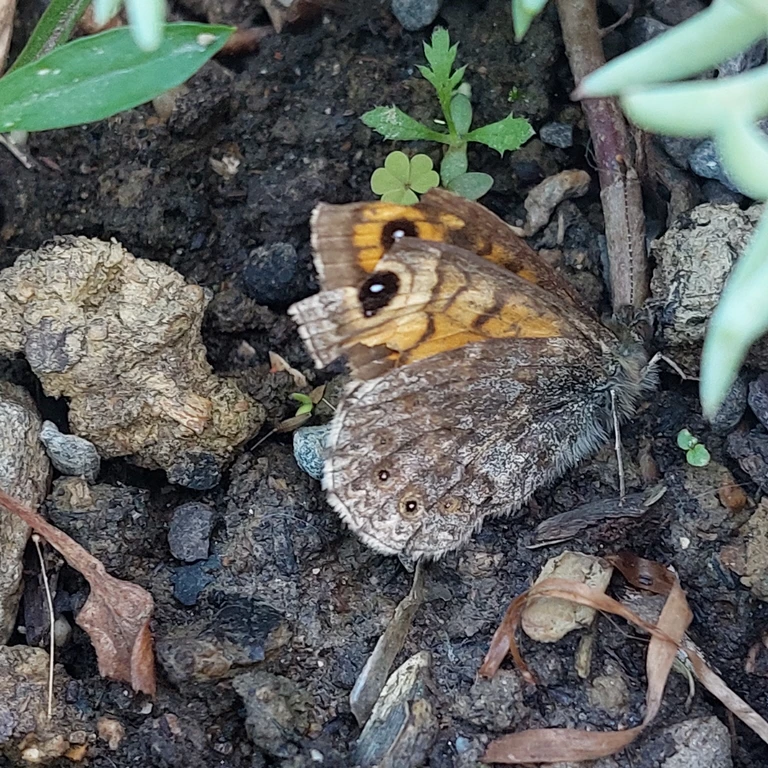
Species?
Lasiommata megera (also Pararge megera)
